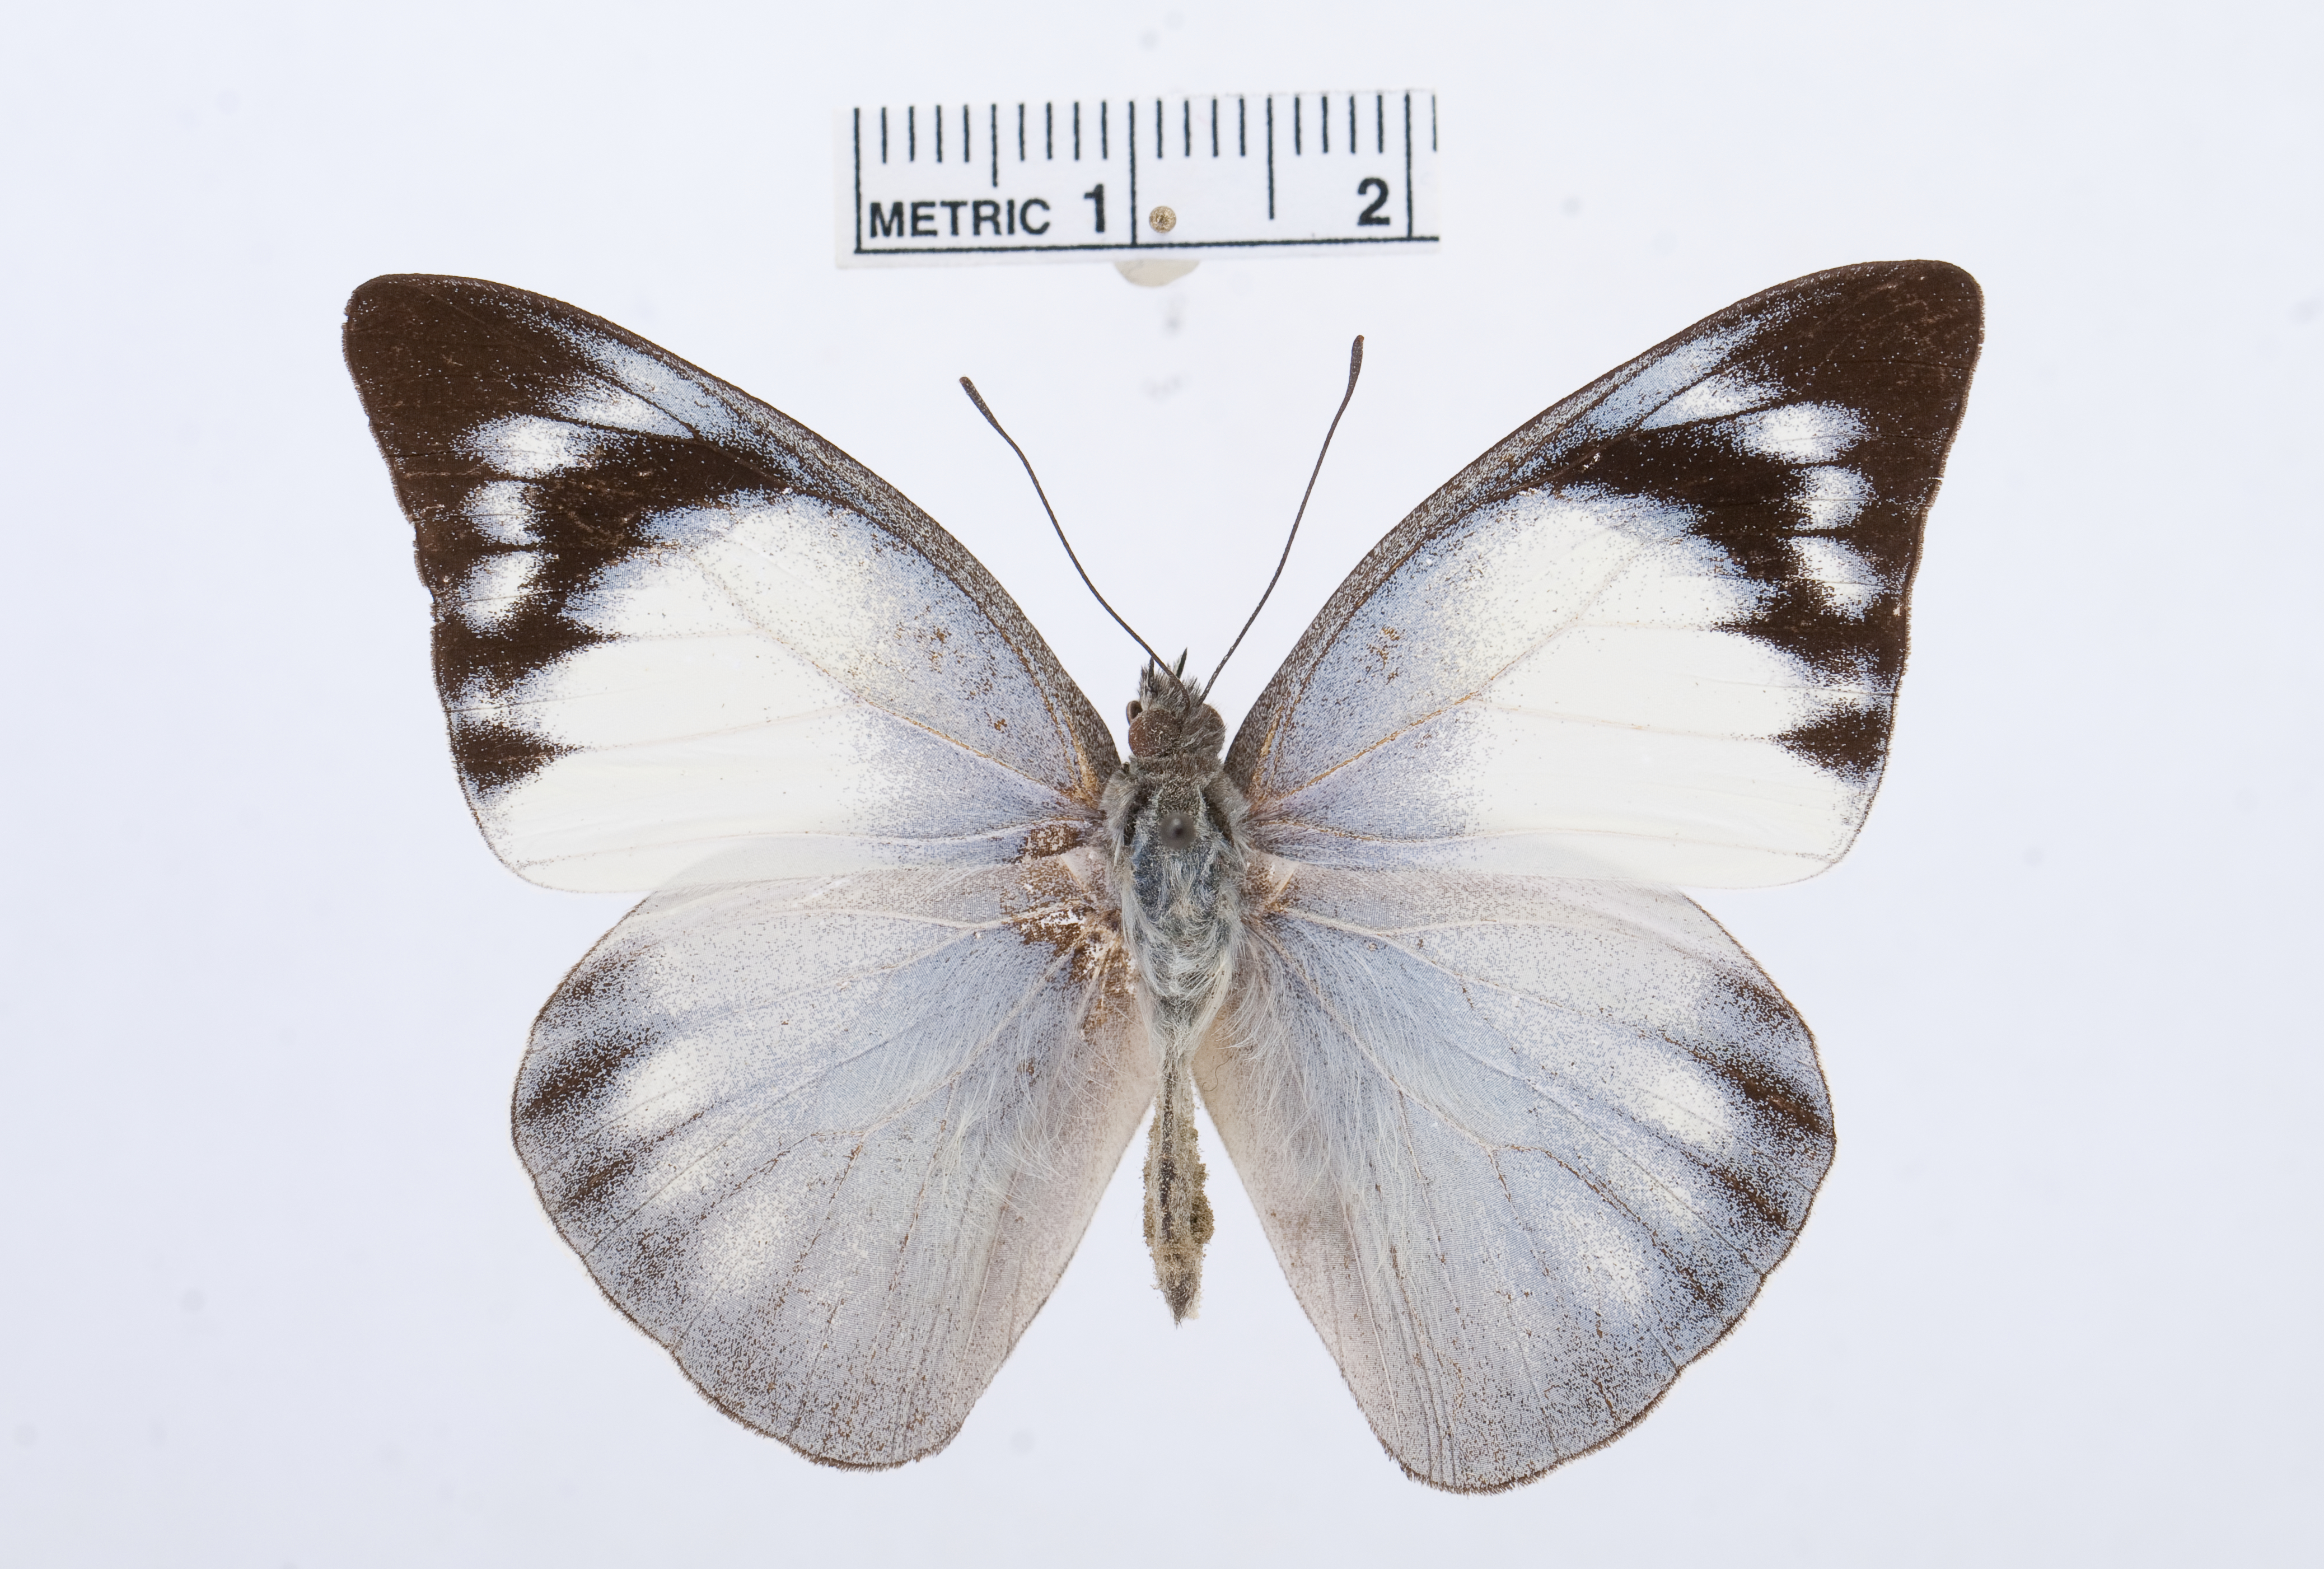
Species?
Appias melania
